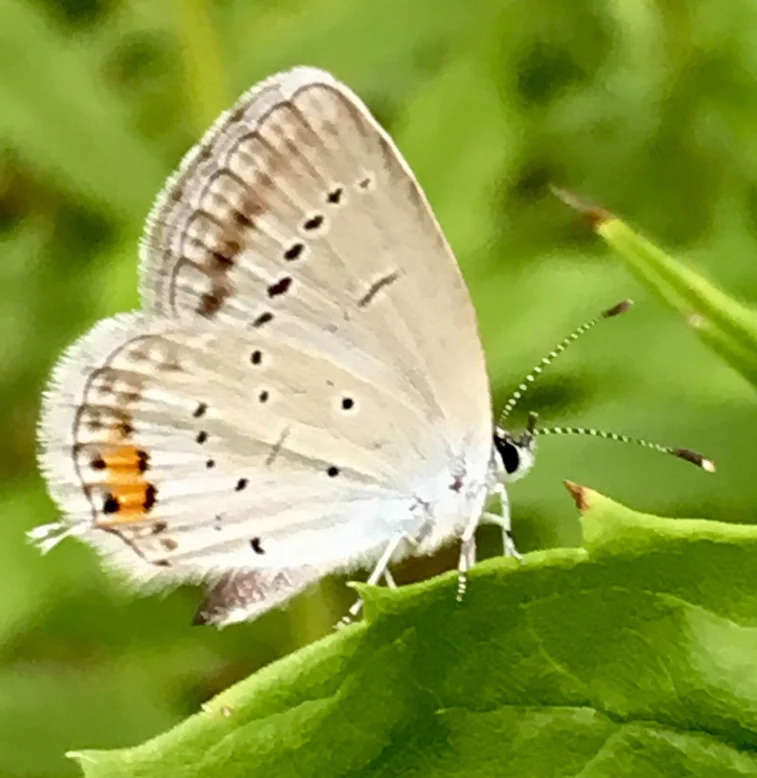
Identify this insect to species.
Cupido argiades (also Elkalyce argiades)
